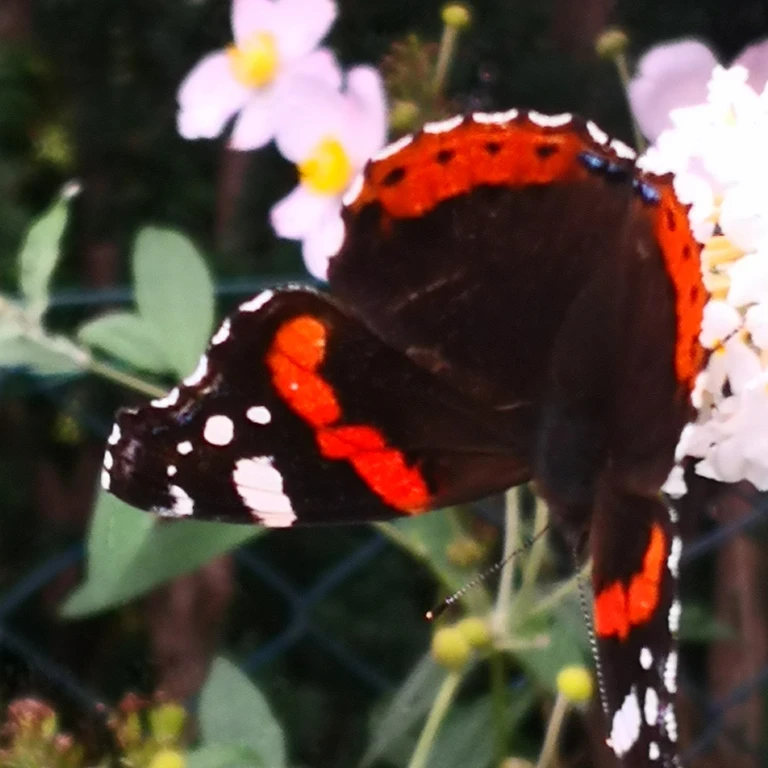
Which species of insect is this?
Vanessa atalanta
